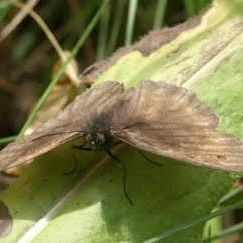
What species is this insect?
Maniola jurtina
